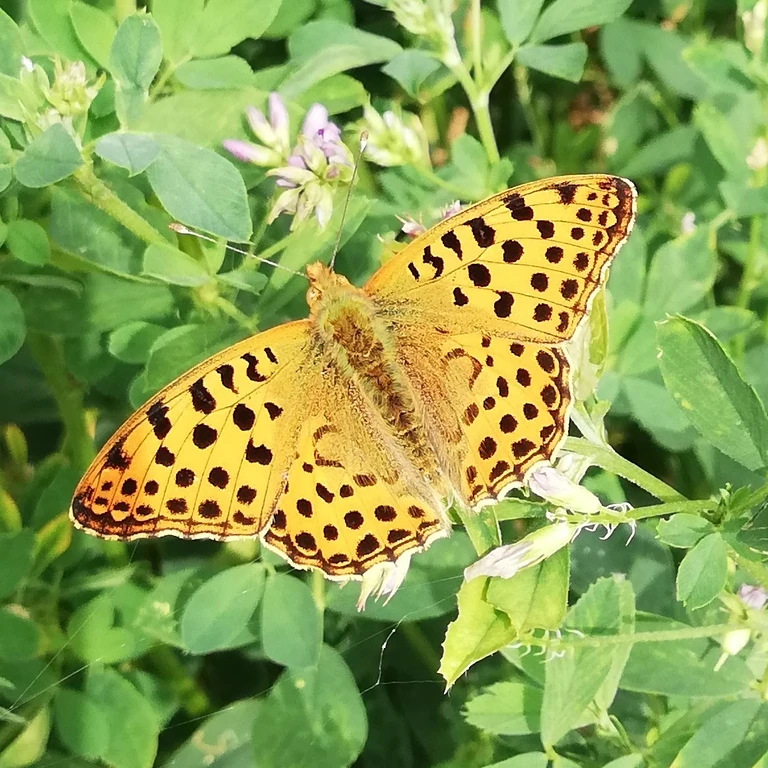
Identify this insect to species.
Issoria lathonia
